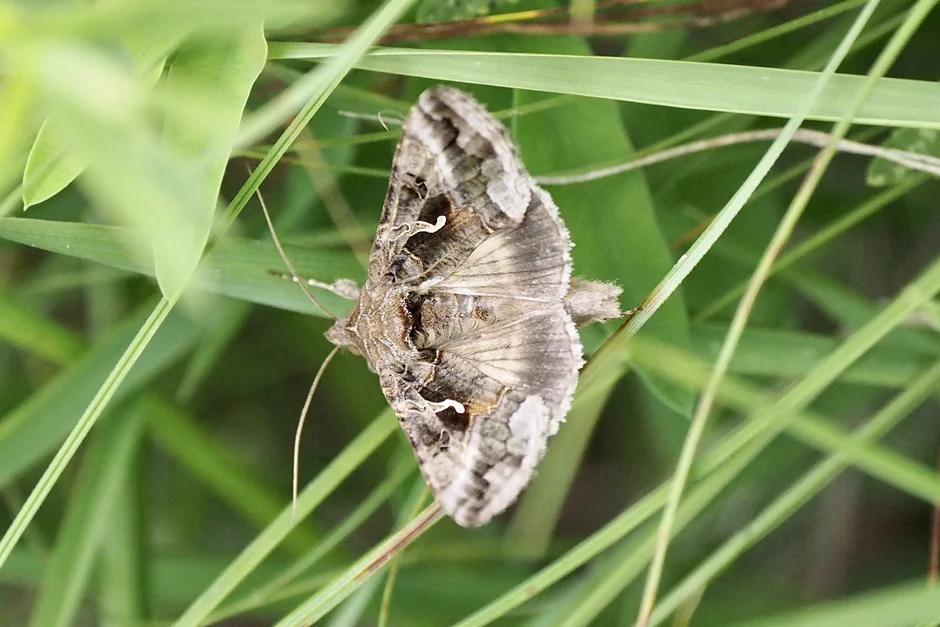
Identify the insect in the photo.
Autographa gamma
